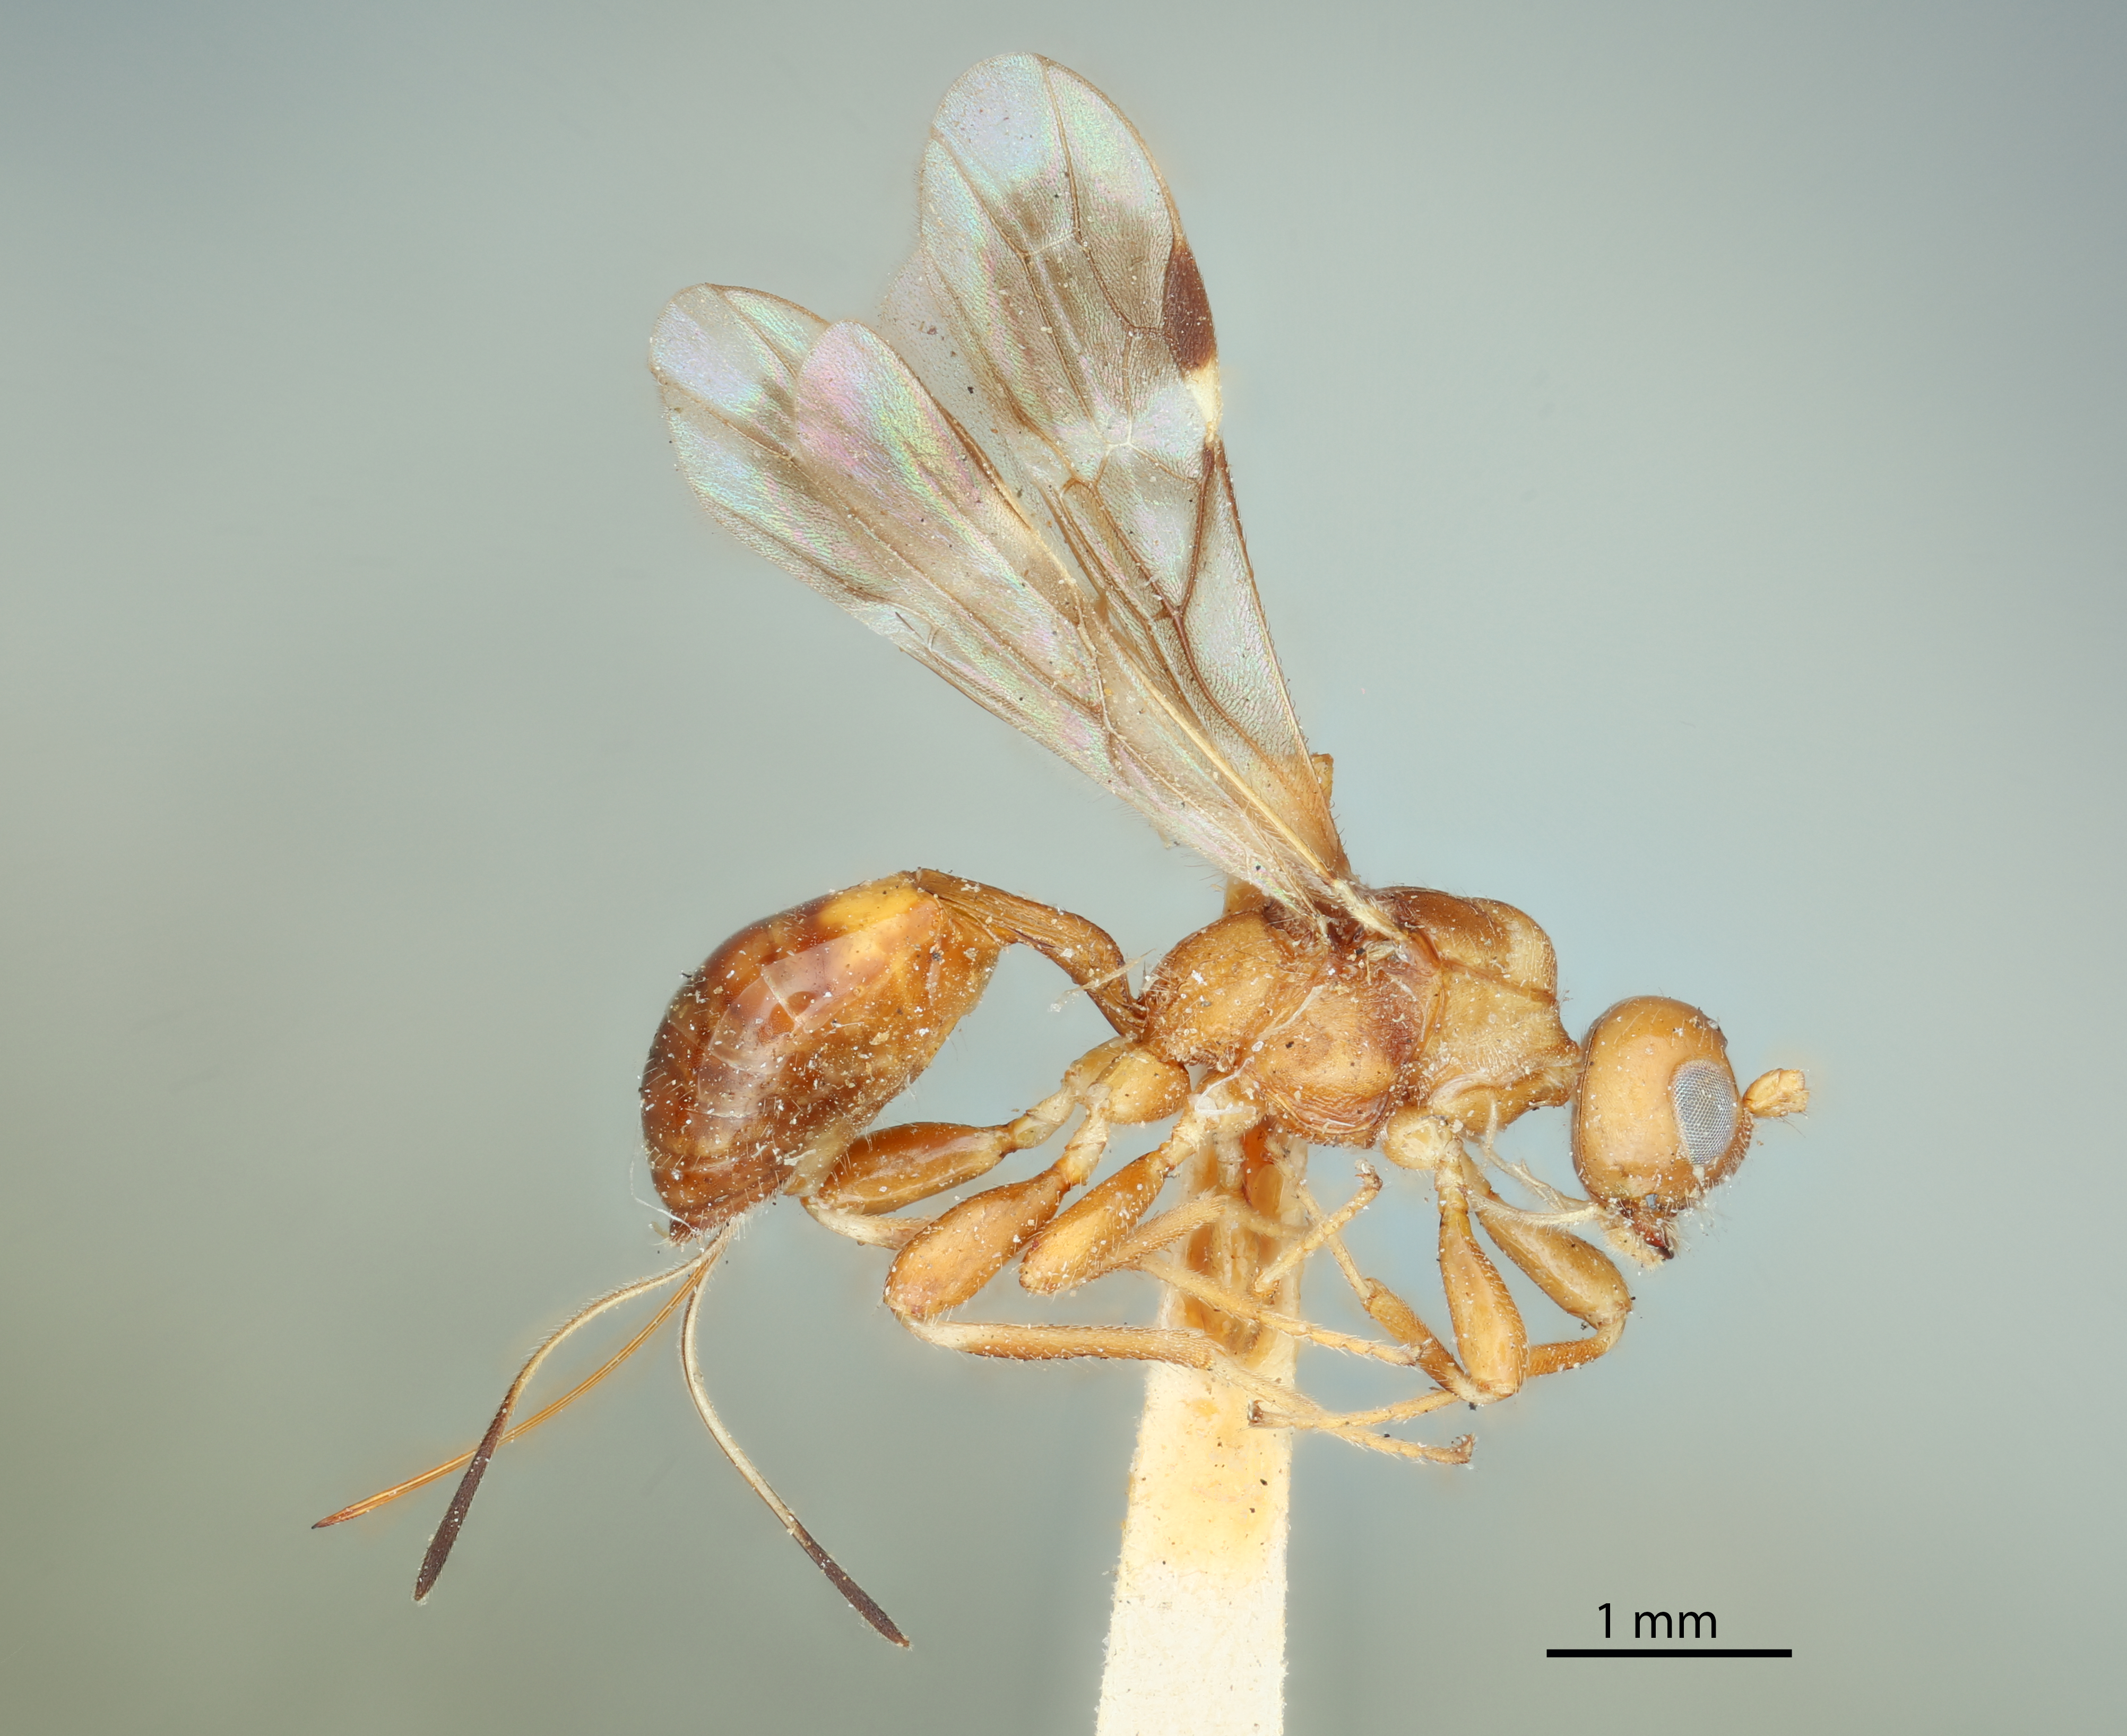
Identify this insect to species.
Spathius brunneus
